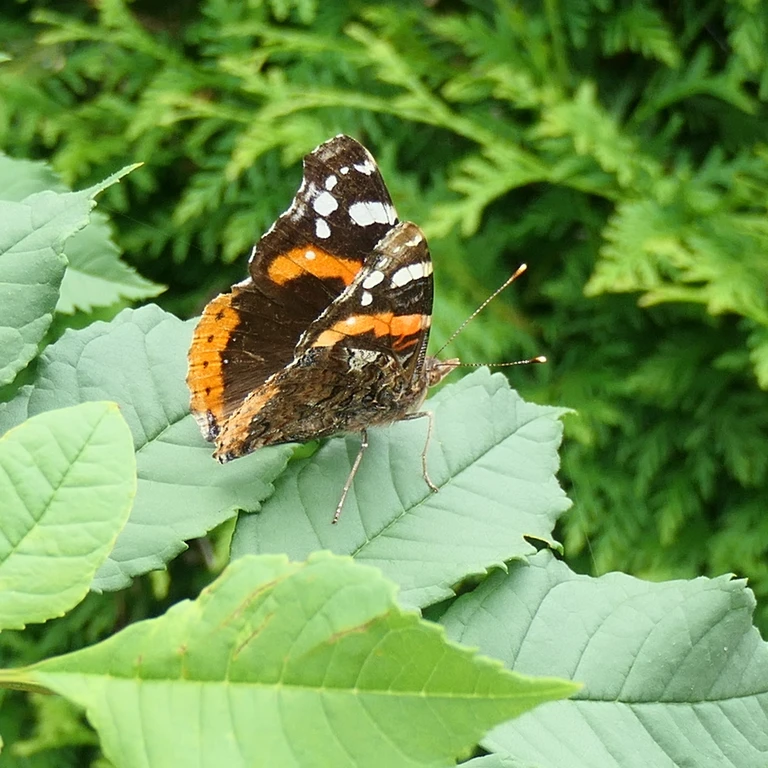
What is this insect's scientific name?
Vanessa atalanta
